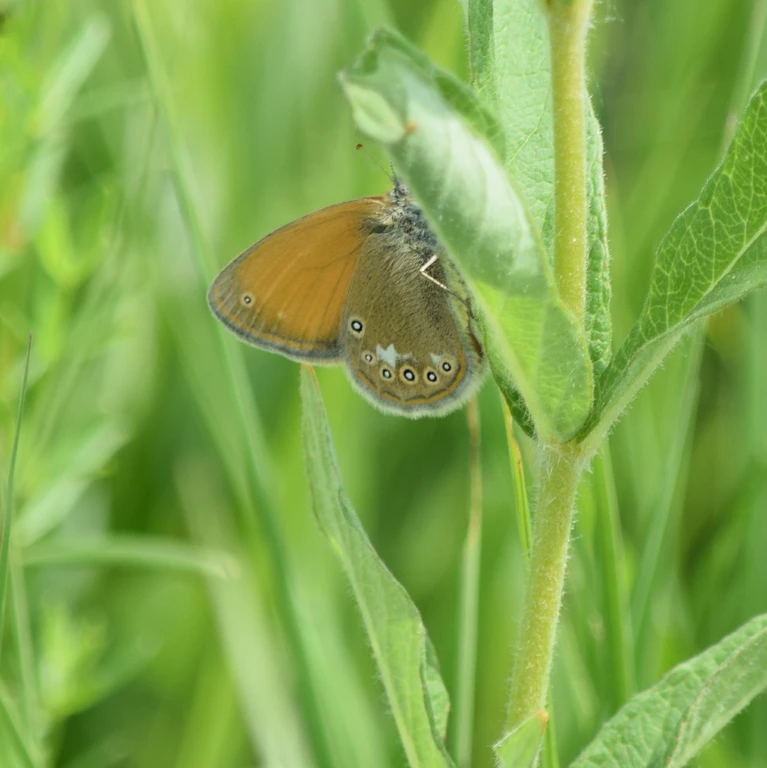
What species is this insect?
Coenonympha glycerion (also Coenonympha iphis)
